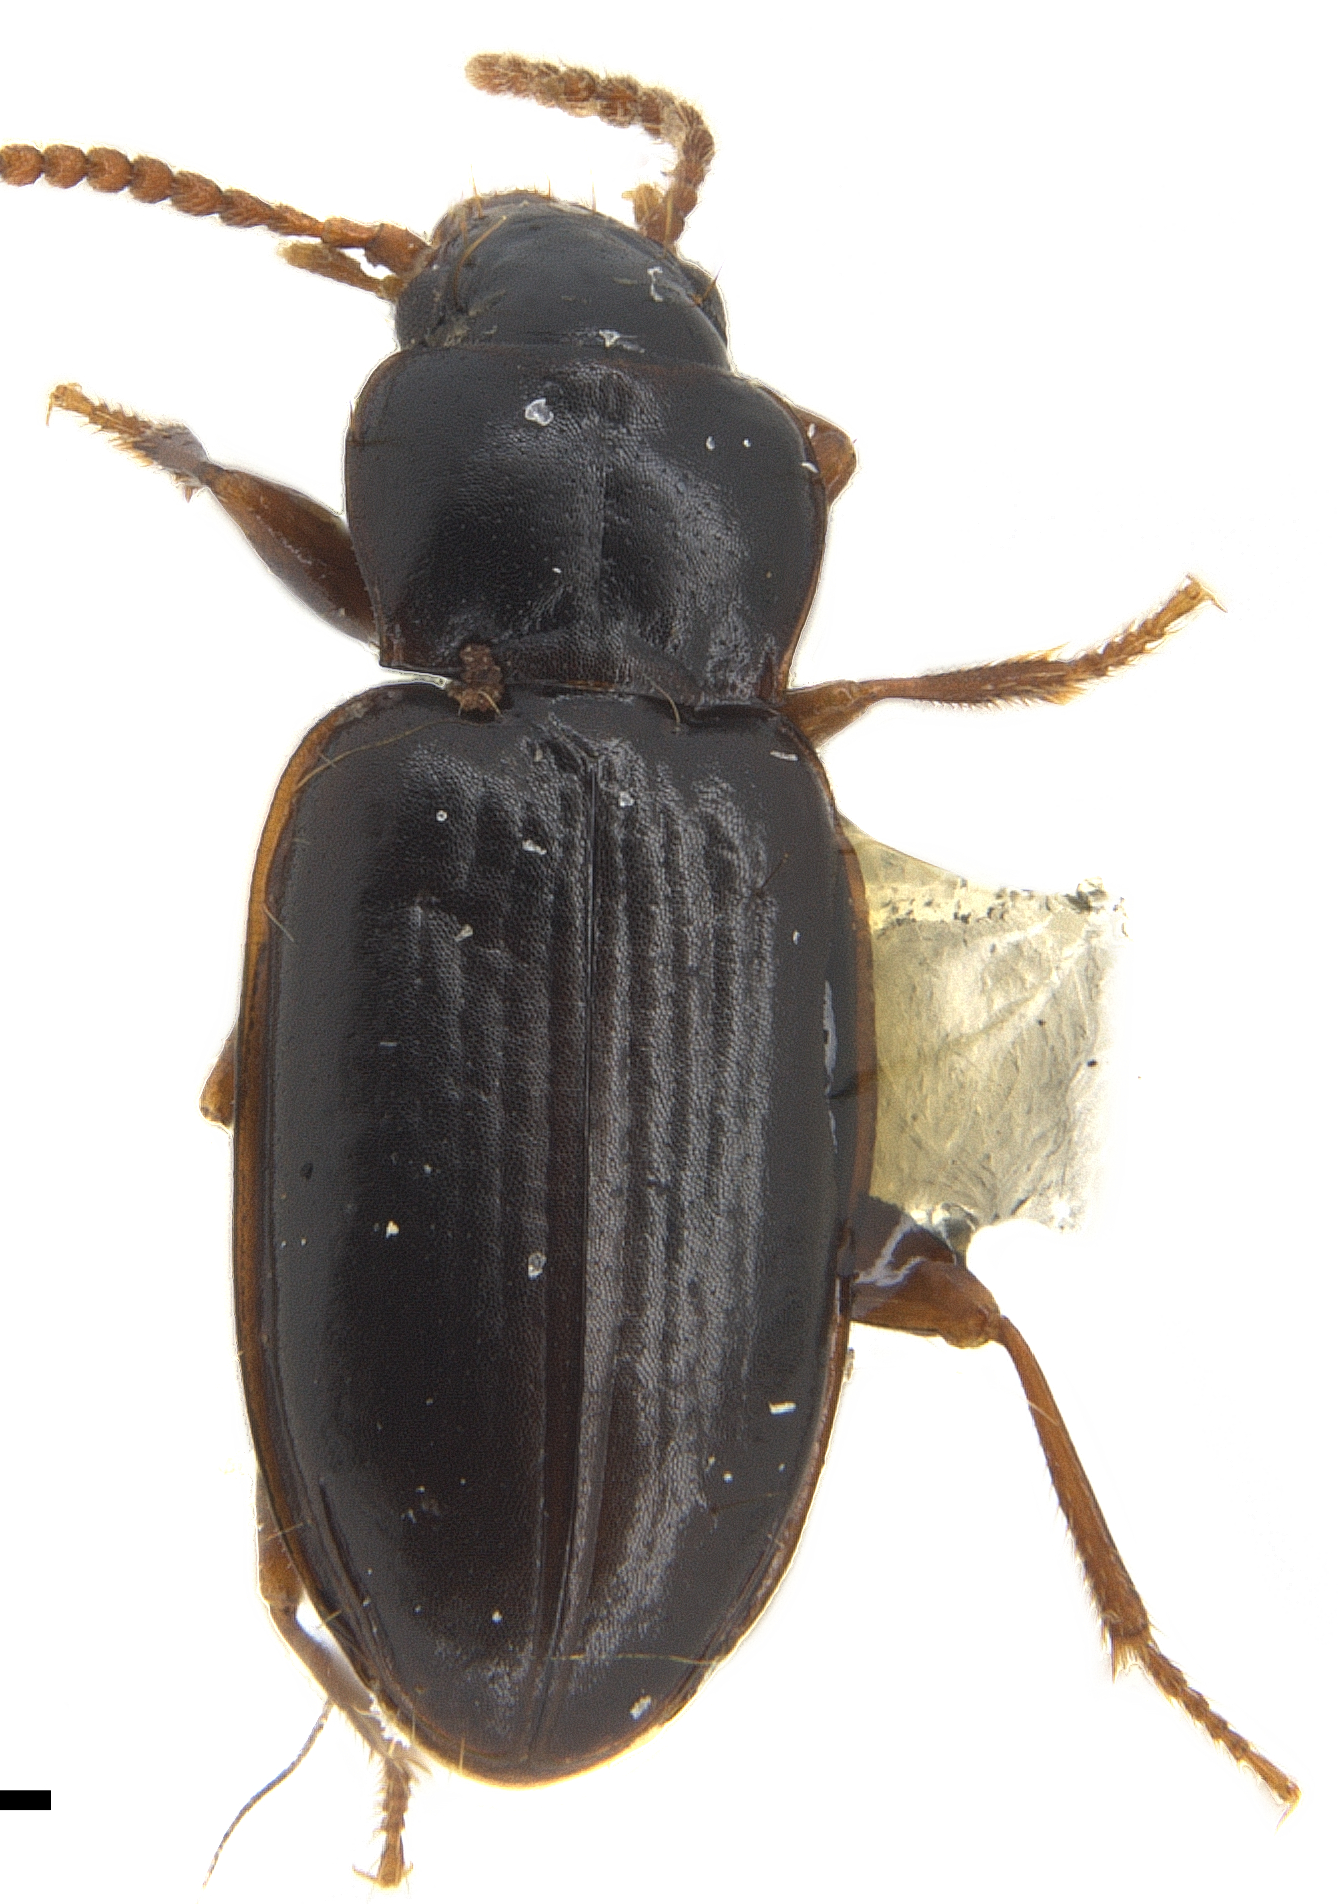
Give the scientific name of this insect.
Tachyta nana
